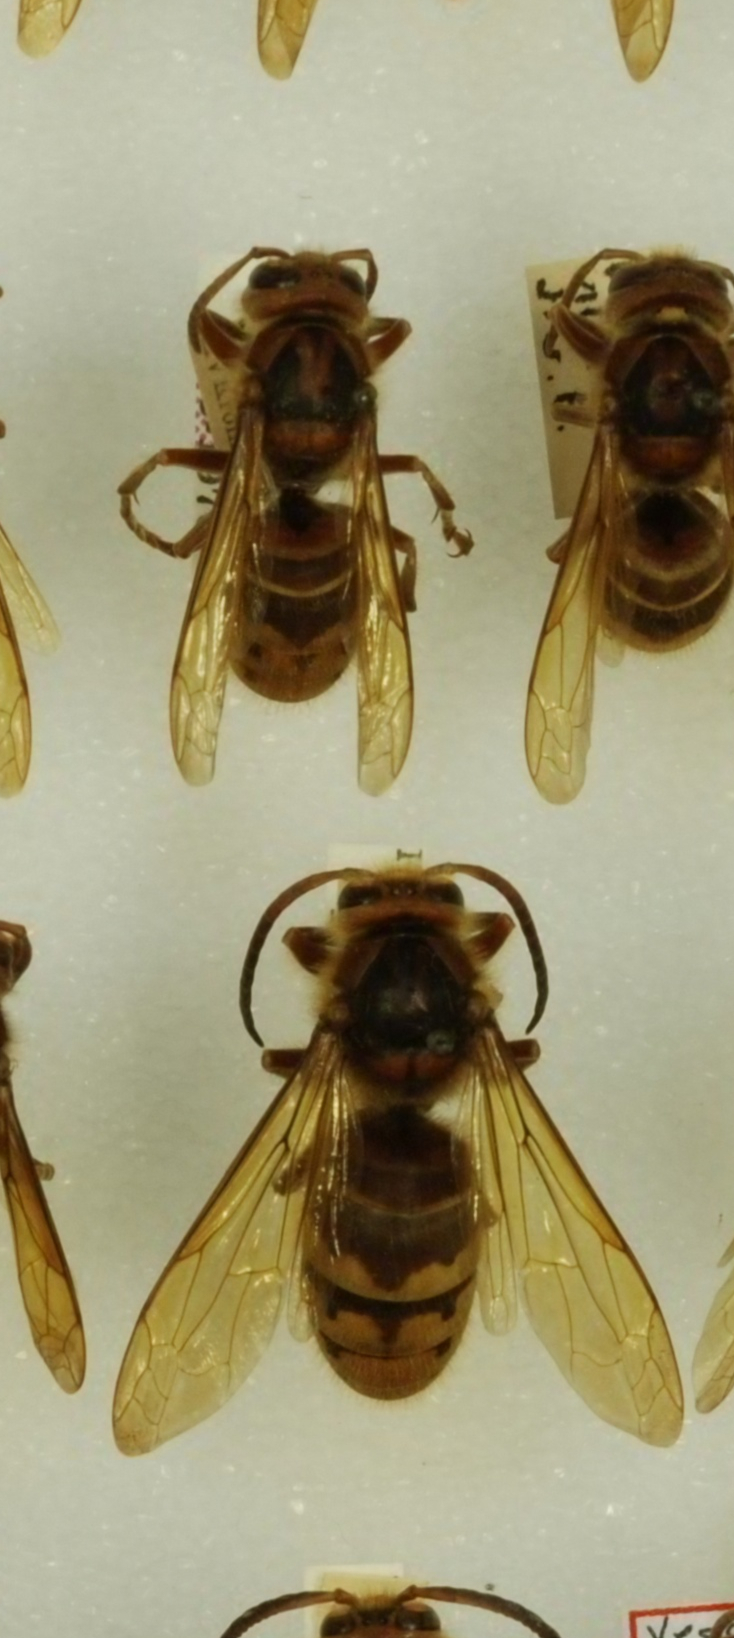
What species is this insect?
Vespa crabro
